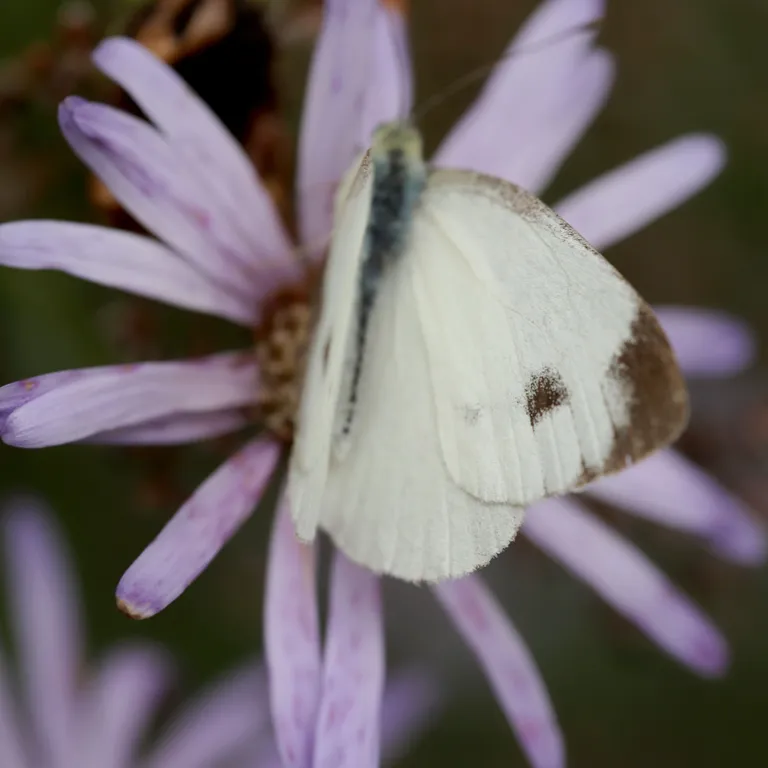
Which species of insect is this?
Pieris mannii
